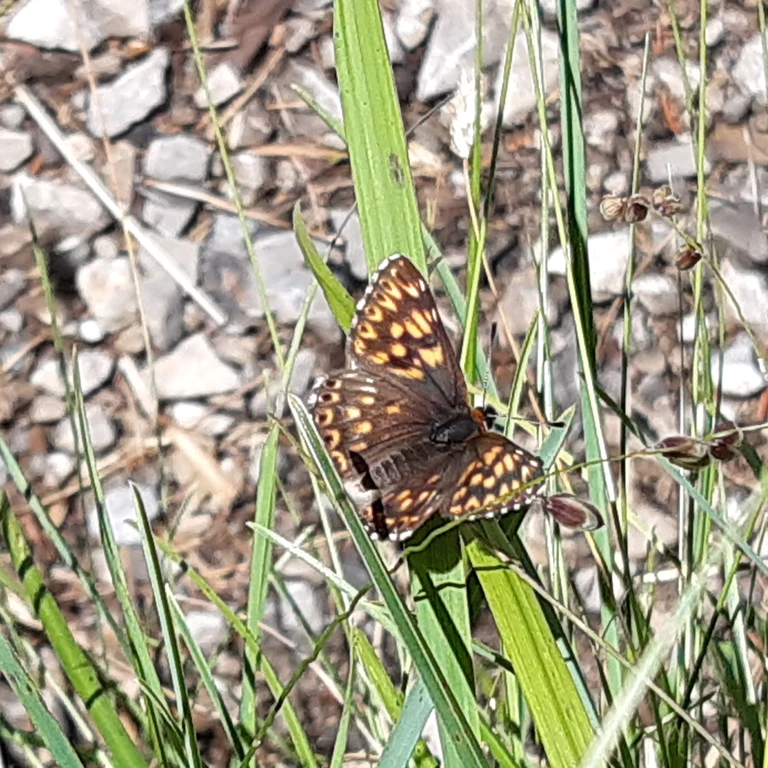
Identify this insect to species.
Hamearis lucina
